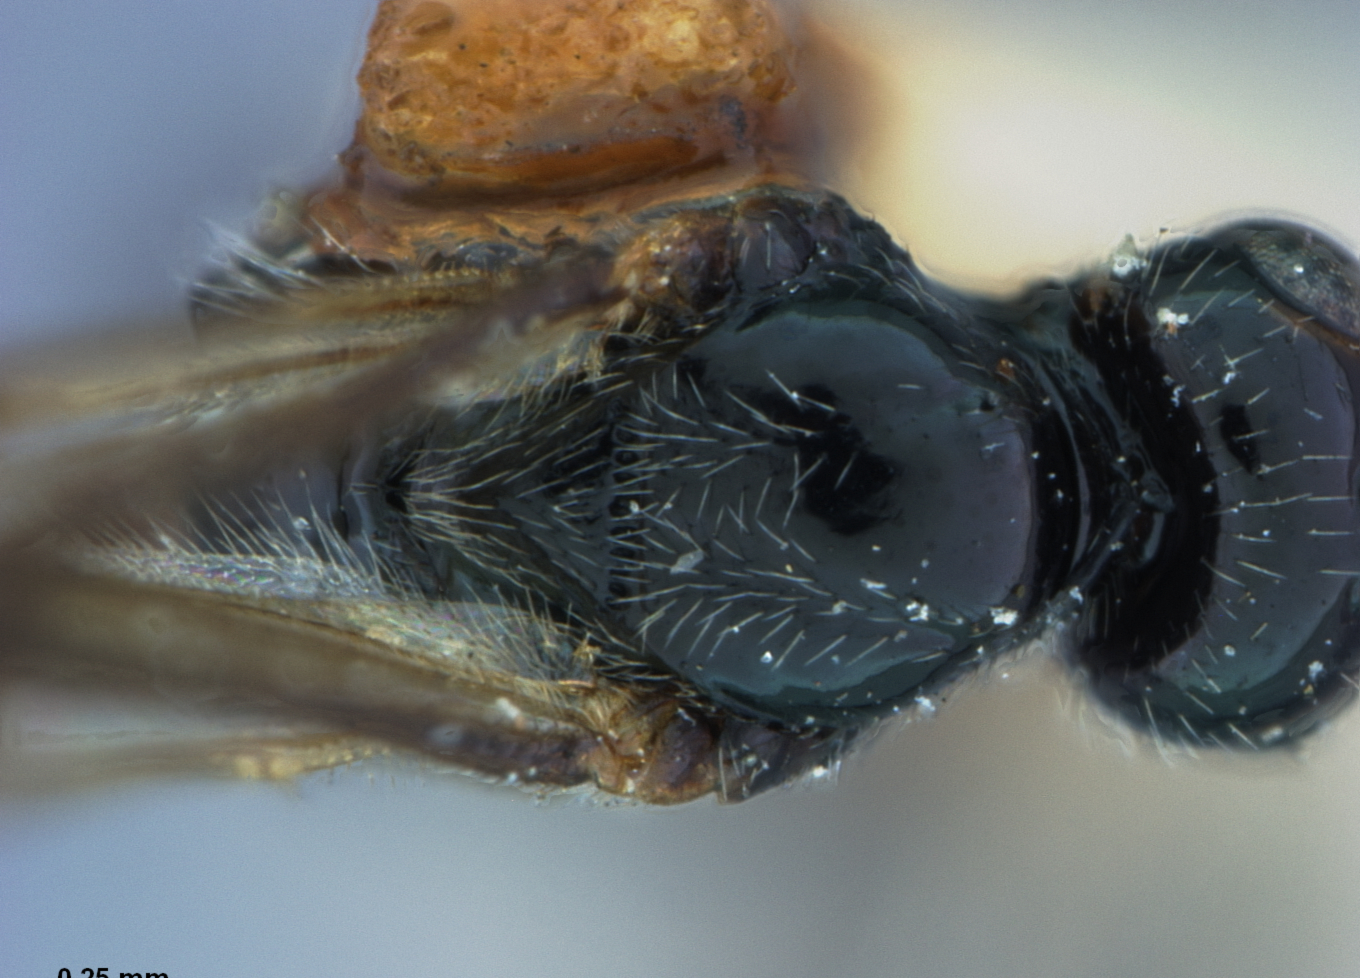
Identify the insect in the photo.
Microbracon suleifrons
